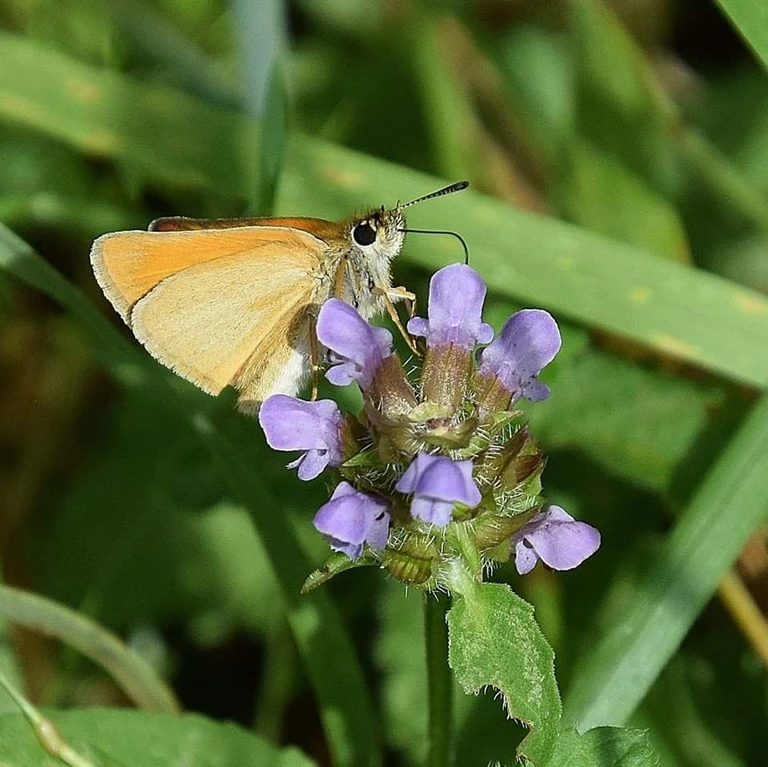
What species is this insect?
Thymelicus lineola
